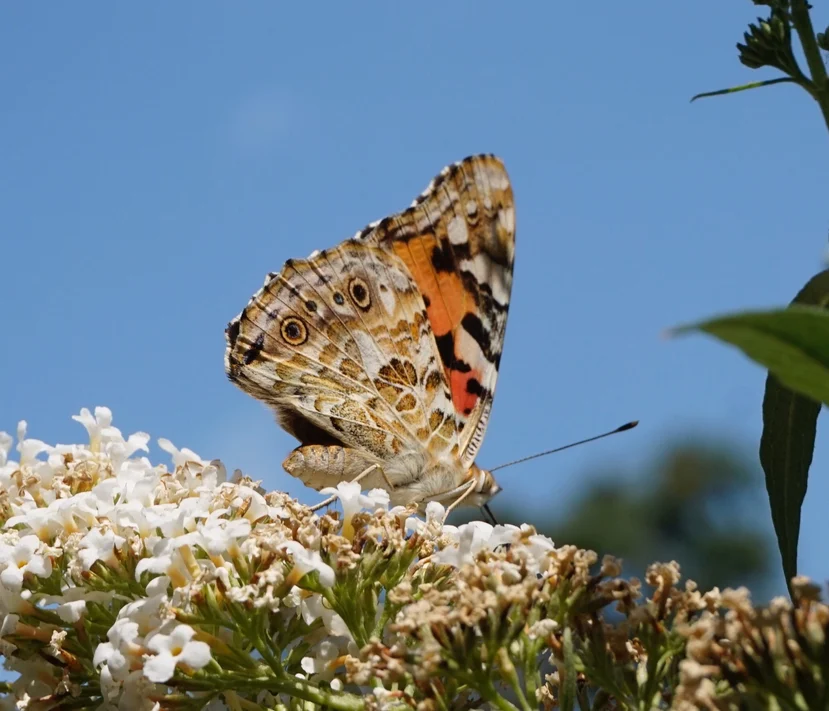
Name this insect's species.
Vanessa cardui
